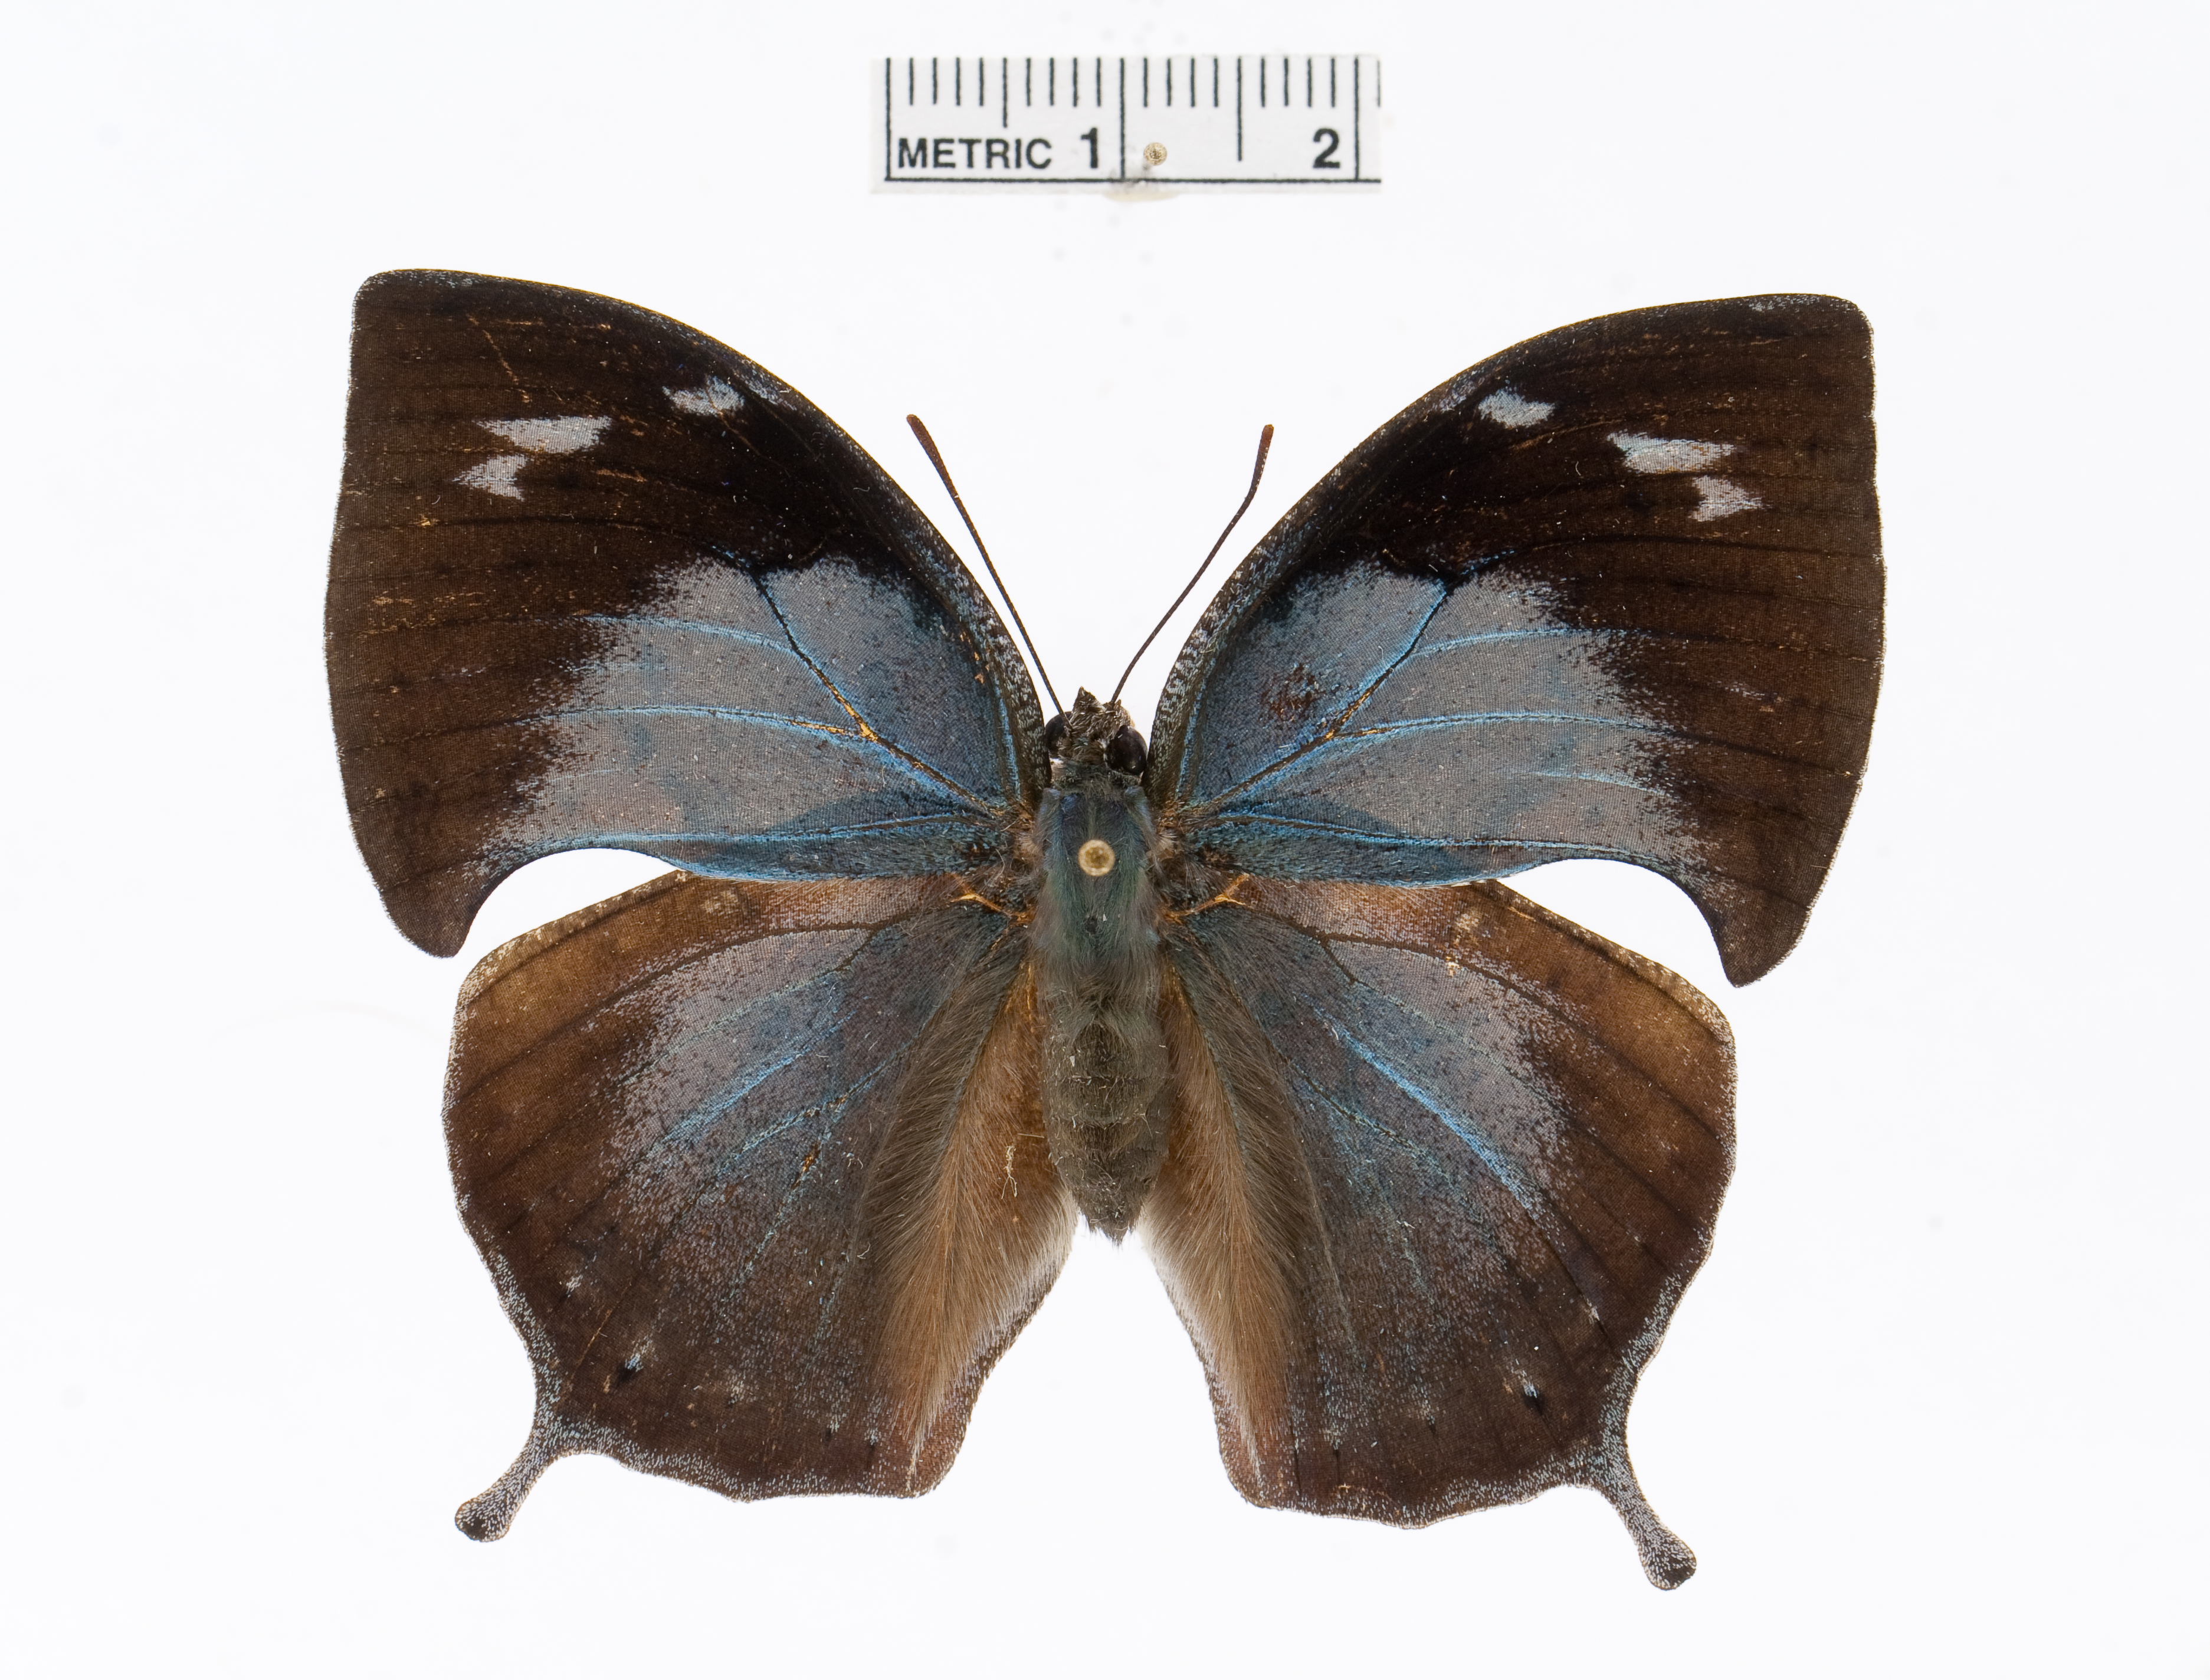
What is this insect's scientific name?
Memphis aulica
